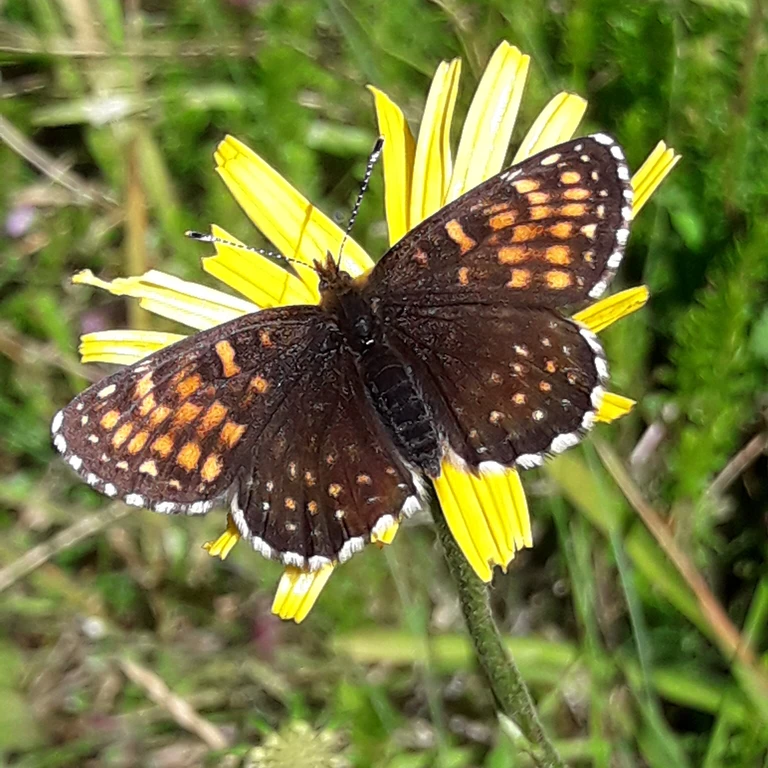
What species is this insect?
Melitaea diamina
